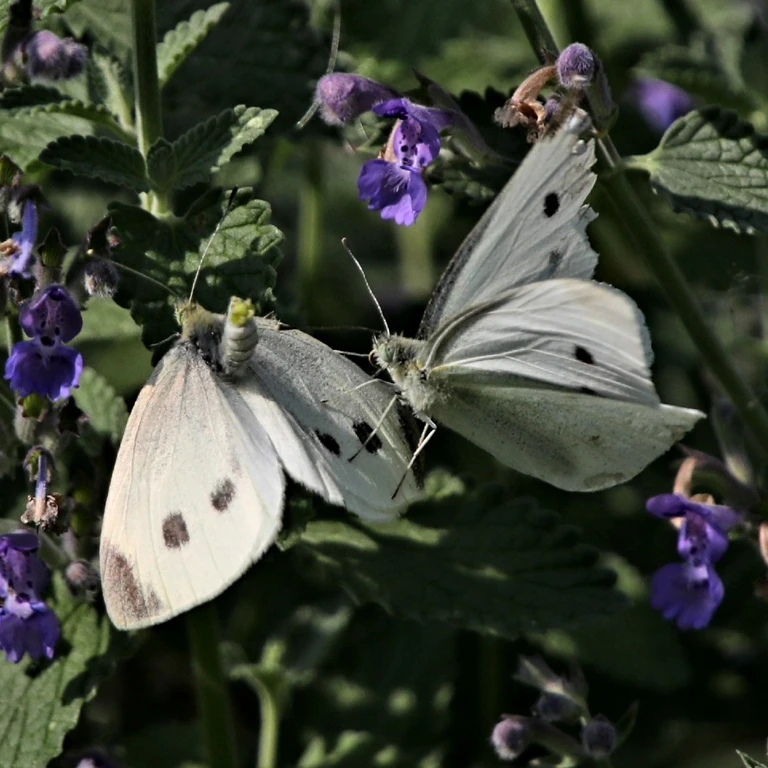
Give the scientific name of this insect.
Pieris rapae
